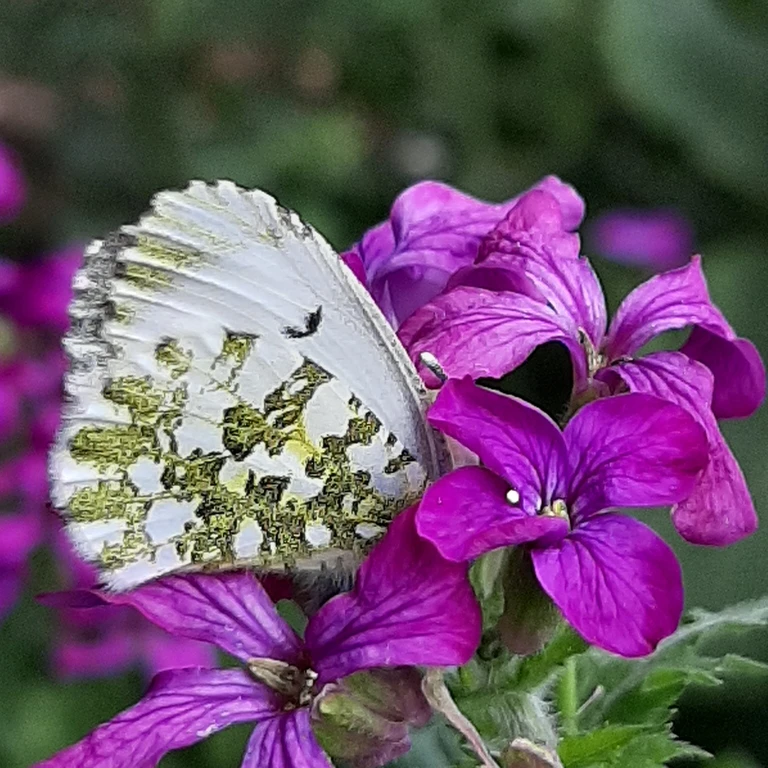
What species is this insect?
Anthocharis cardamines
